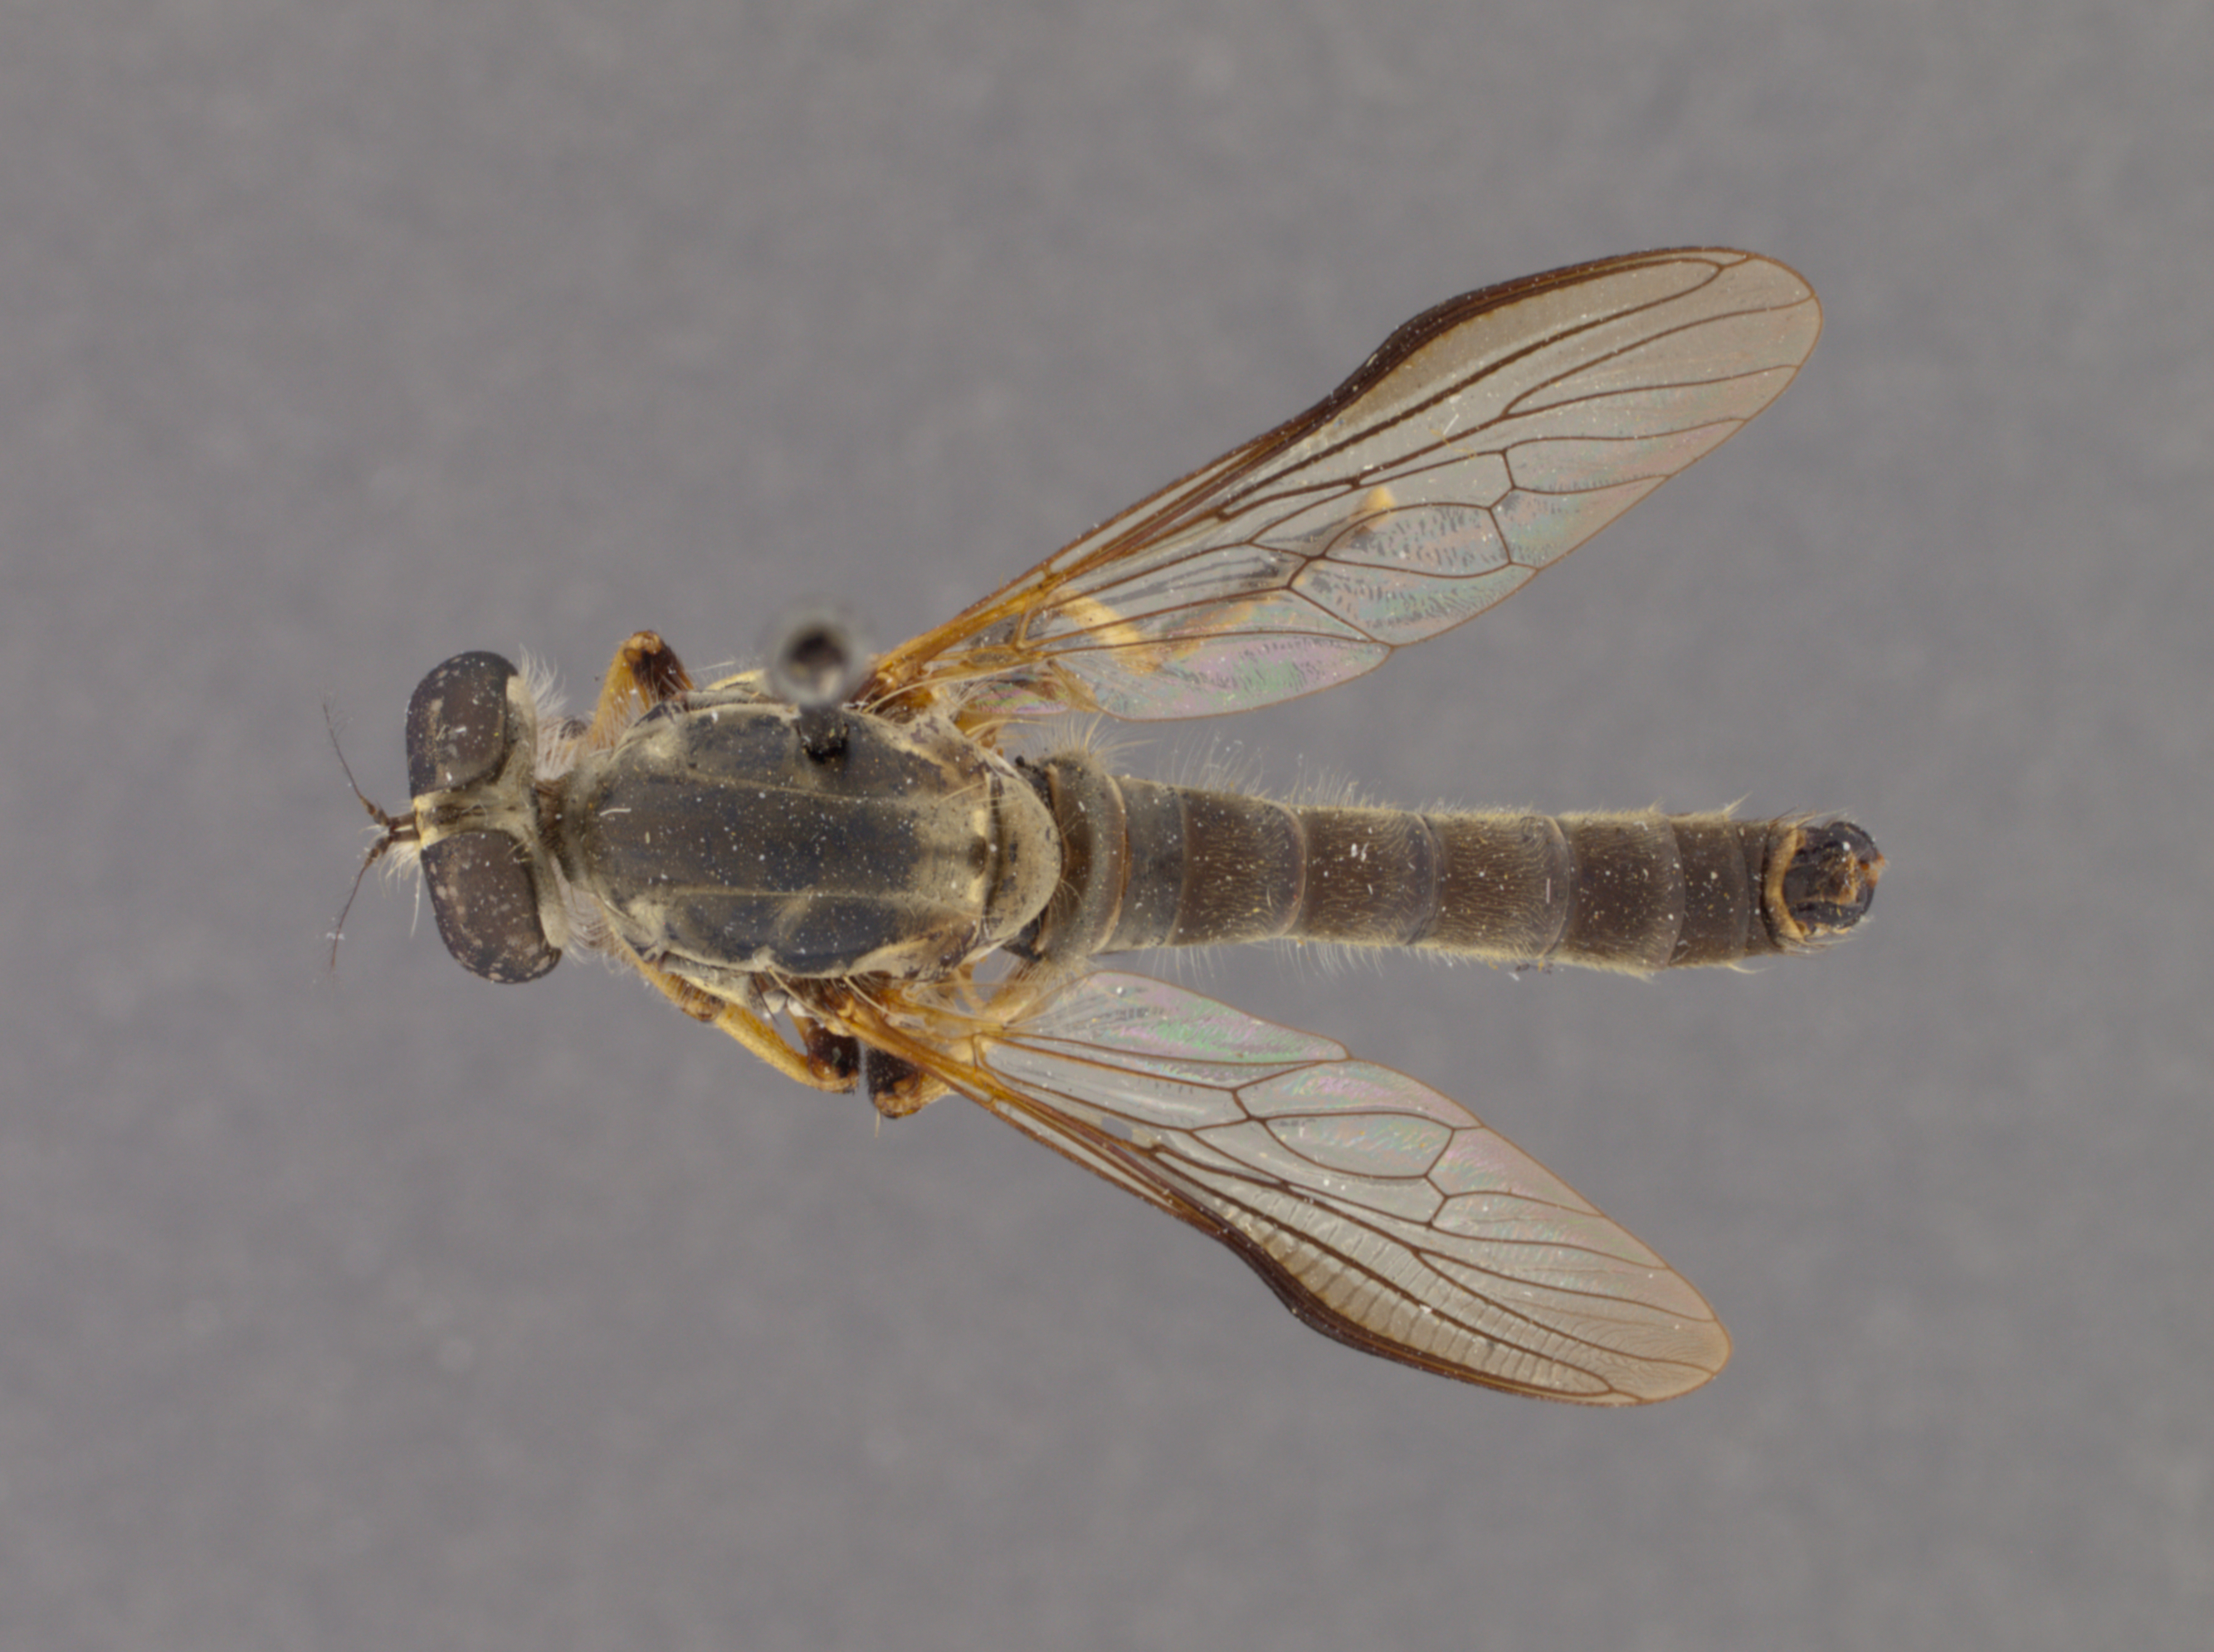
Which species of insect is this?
Ommatius ouachitensis
